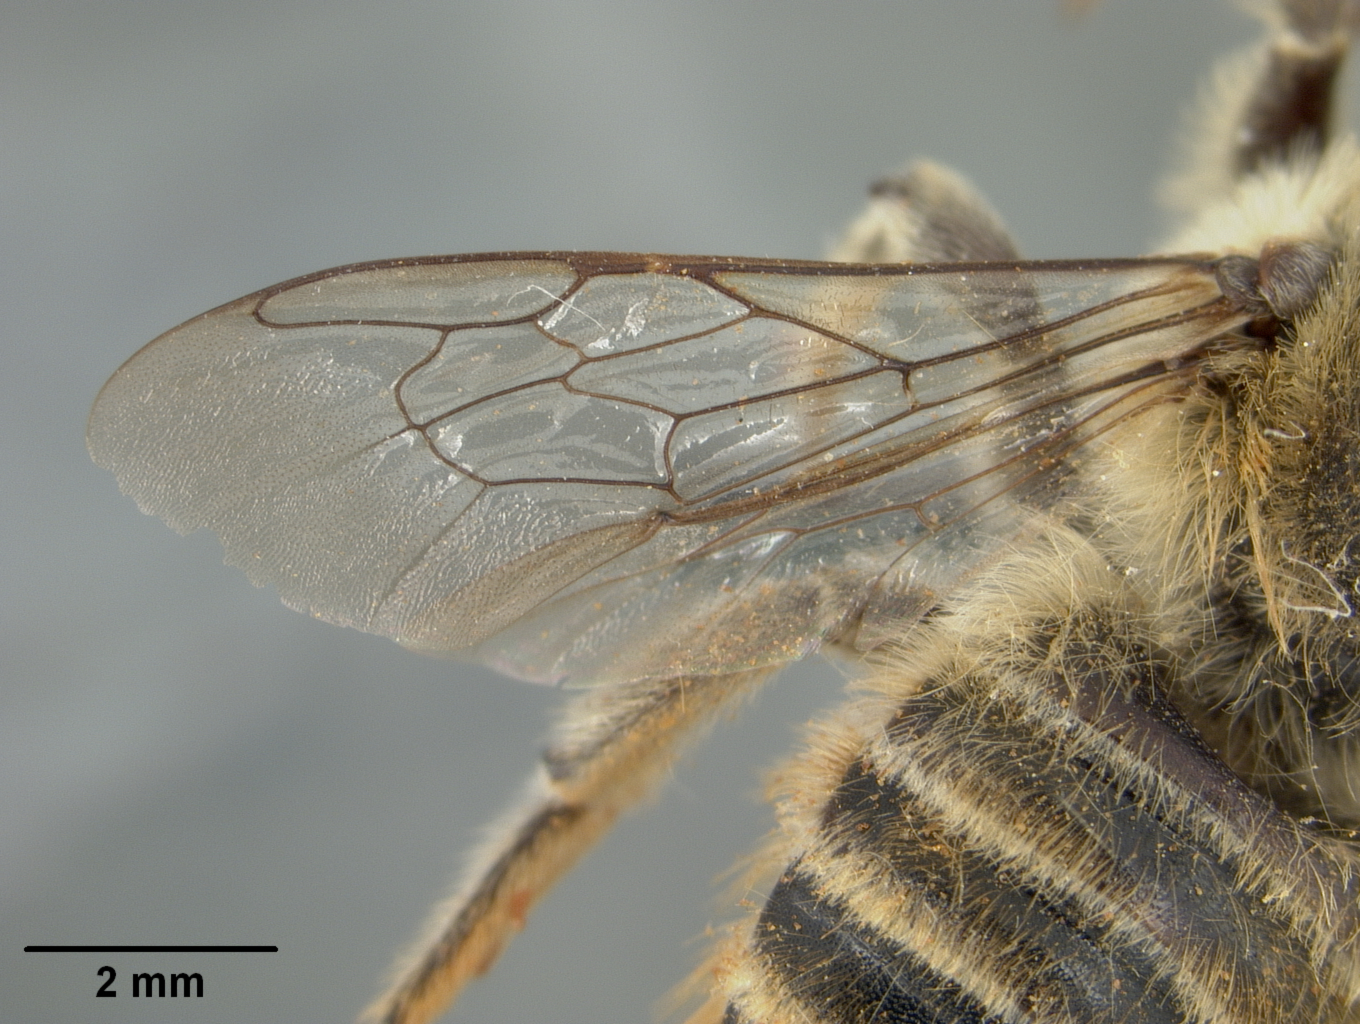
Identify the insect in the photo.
Megachile kashgarensis
